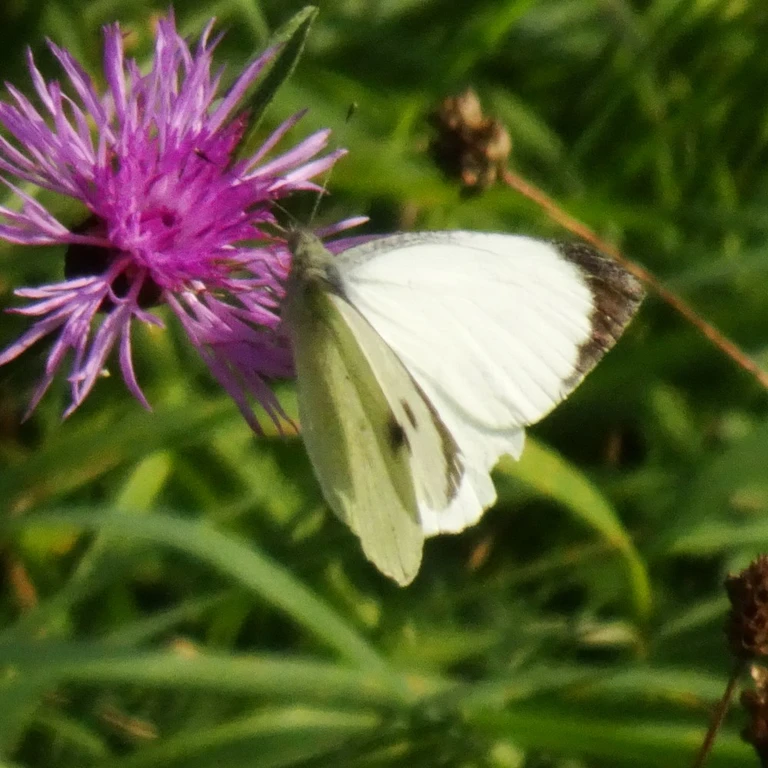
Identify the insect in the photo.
Pieris brassicae
